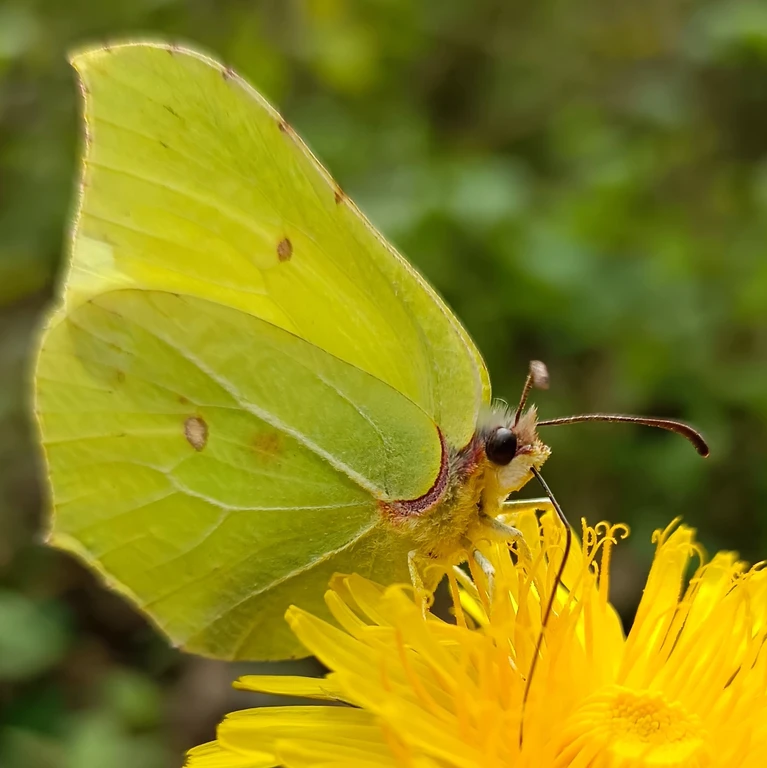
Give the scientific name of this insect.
Gonepteryx rhamni
